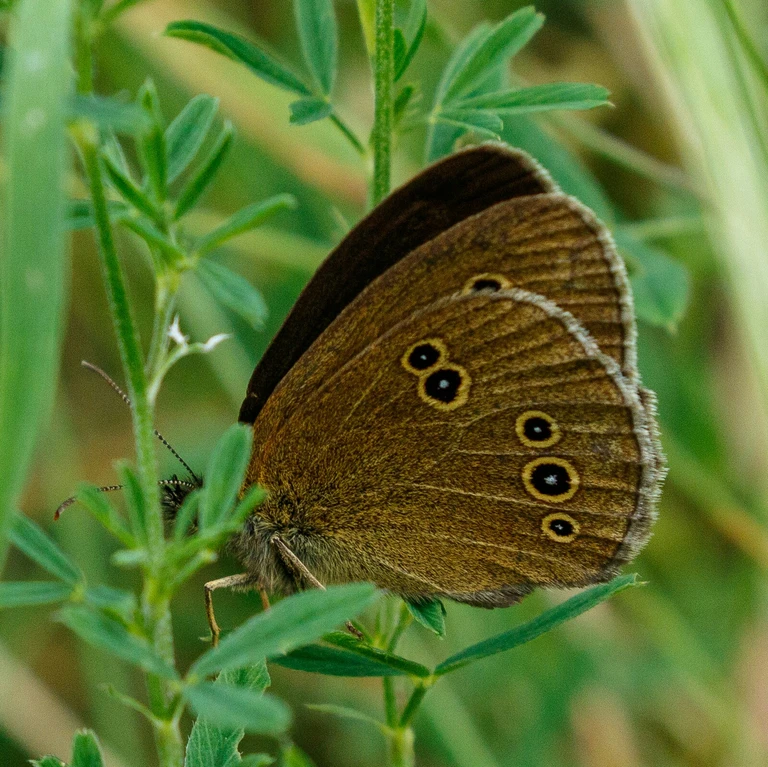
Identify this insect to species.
Aphantopus hyperantus
